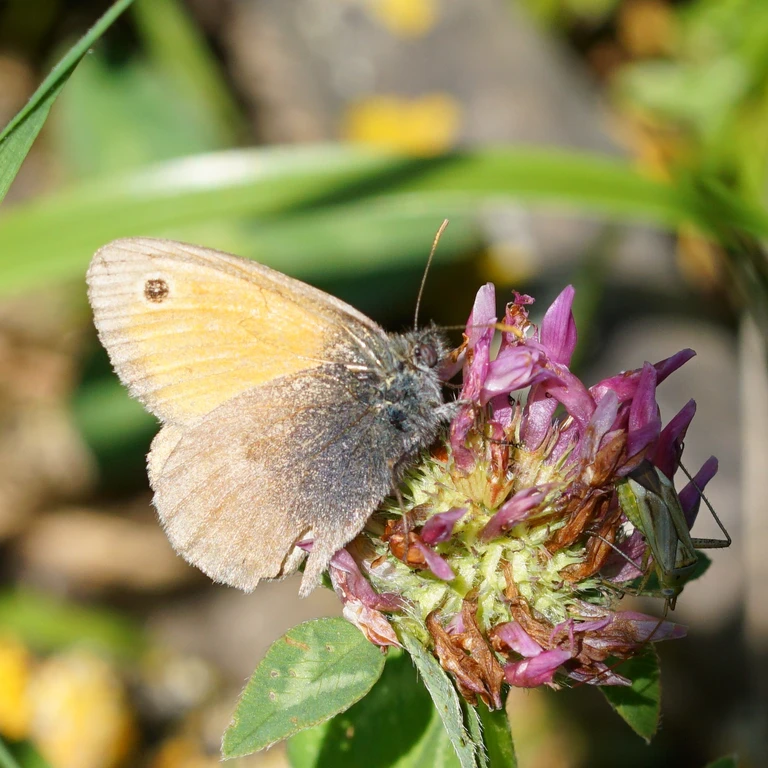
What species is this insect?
Coenonympha pamphilus
